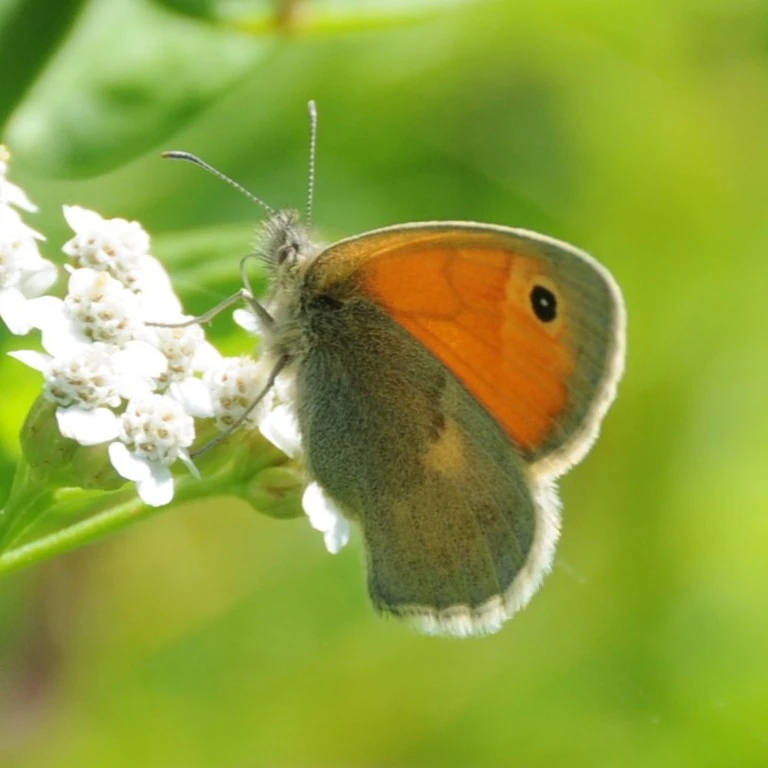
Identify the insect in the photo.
Coenonympha pamphilus
